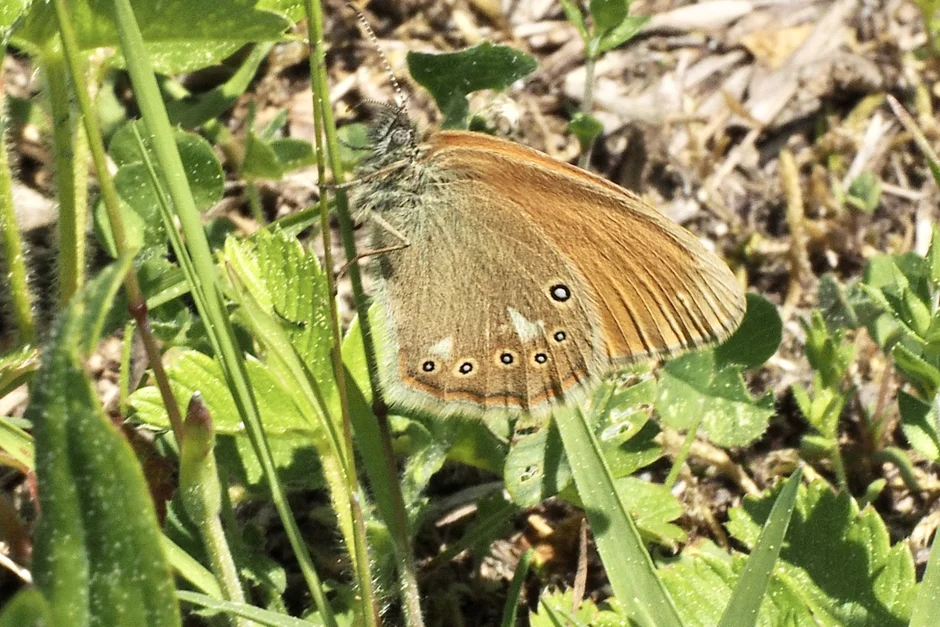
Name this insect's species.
Coenonympha glycerion (also Coenonympha iphis)
